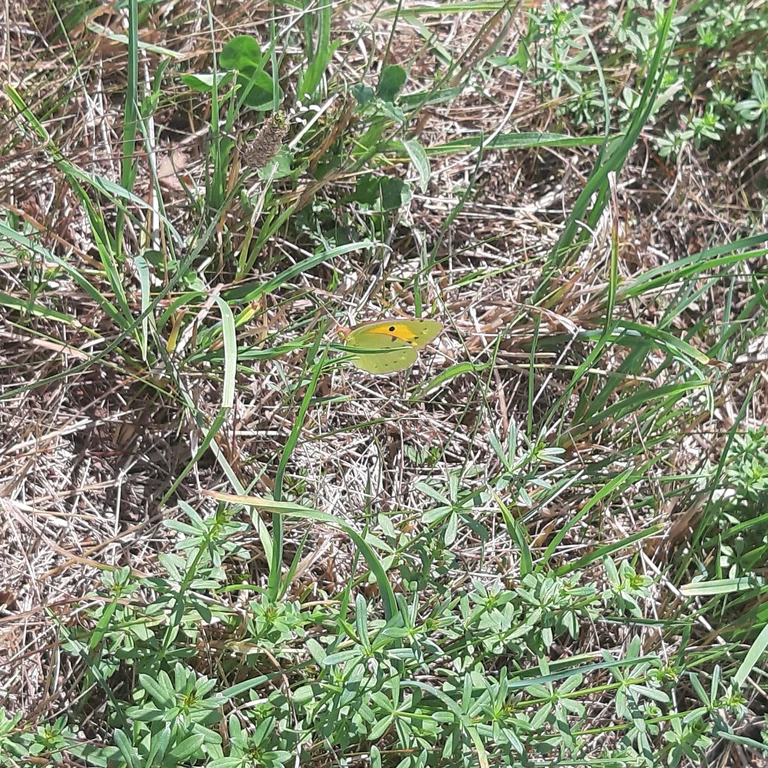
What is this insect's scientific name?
Colias croceus
